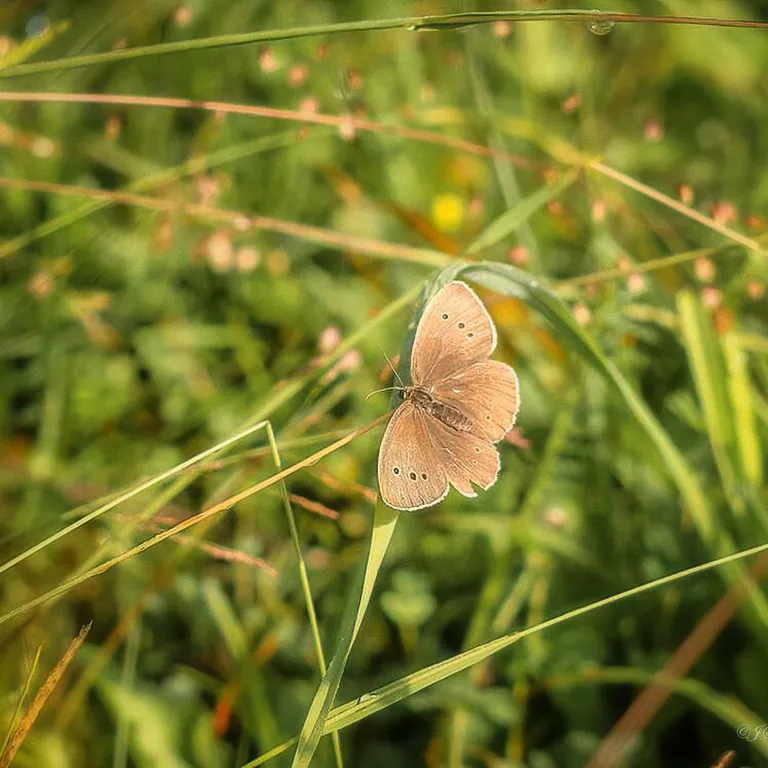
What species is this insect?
Aphantopus hyperantus
